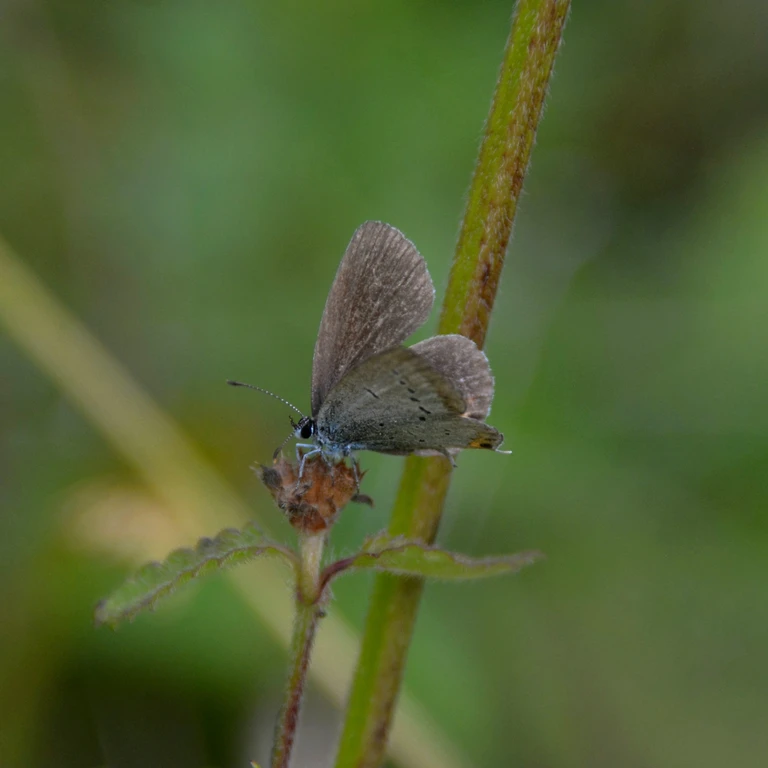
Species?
Cupido argiades (also Elkalyce argiades)
